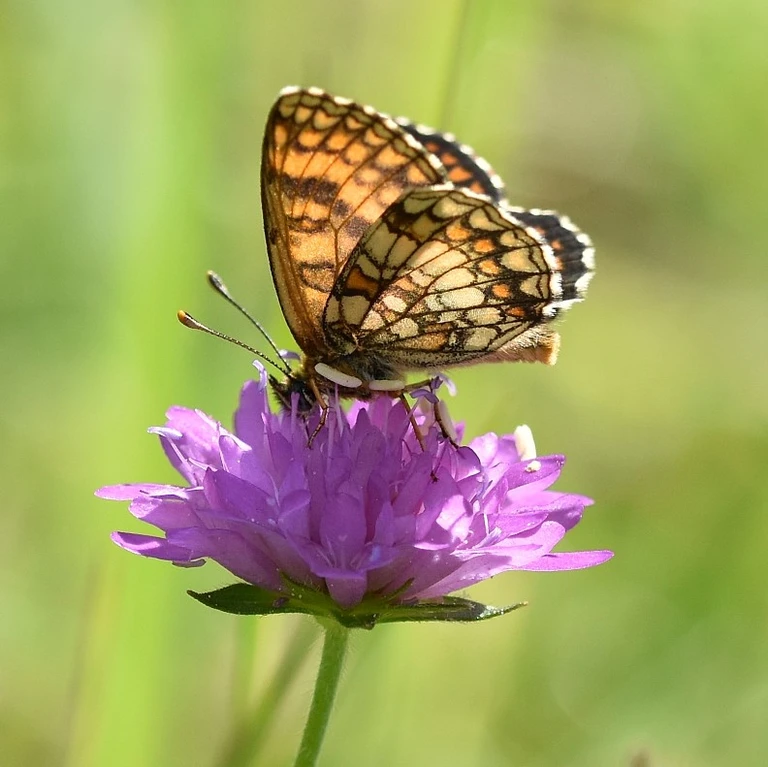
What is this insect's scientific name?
Melitaea athalia
